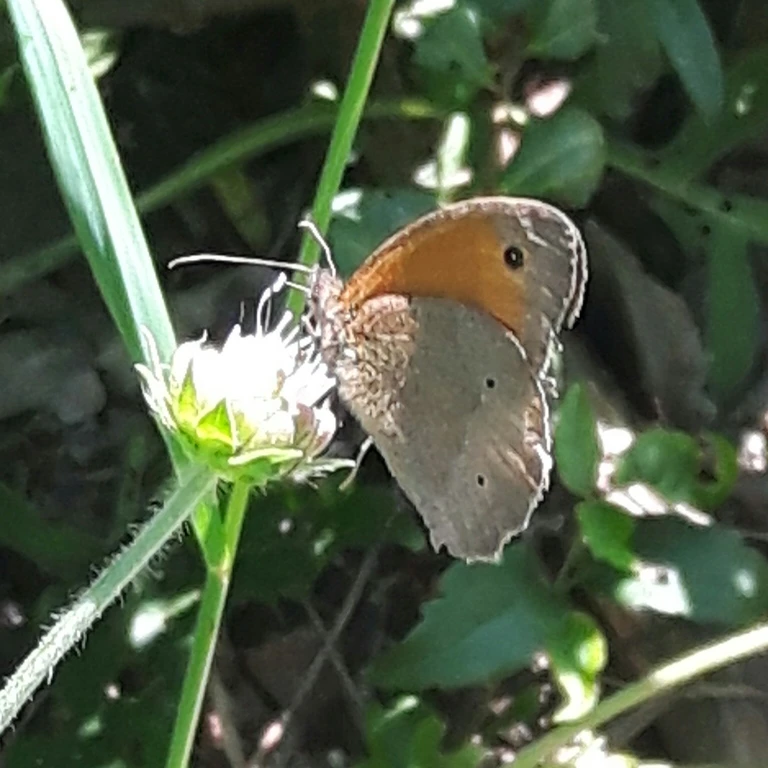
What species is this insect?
Maniola jurtina
